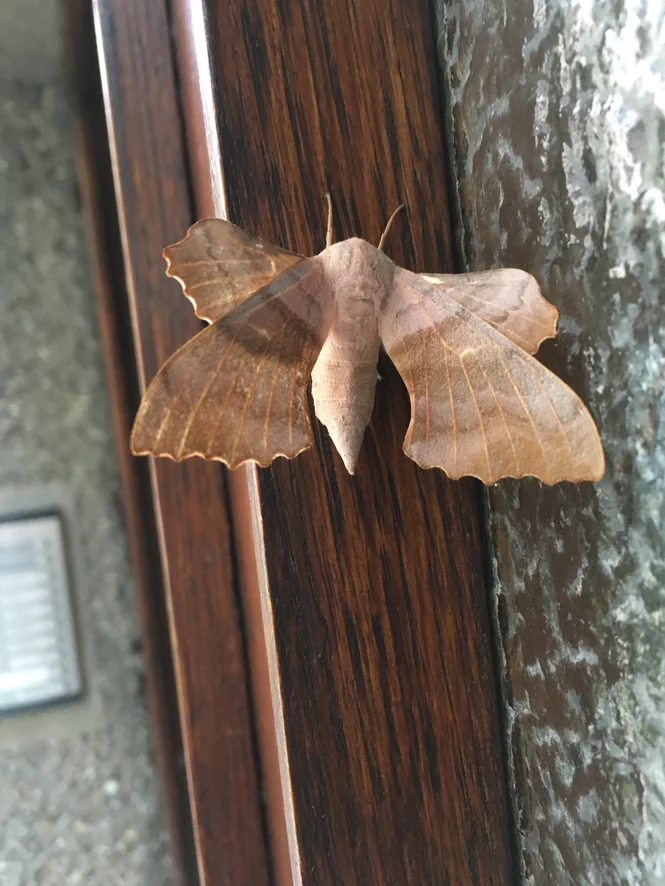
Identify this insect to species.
Laothoe populi
